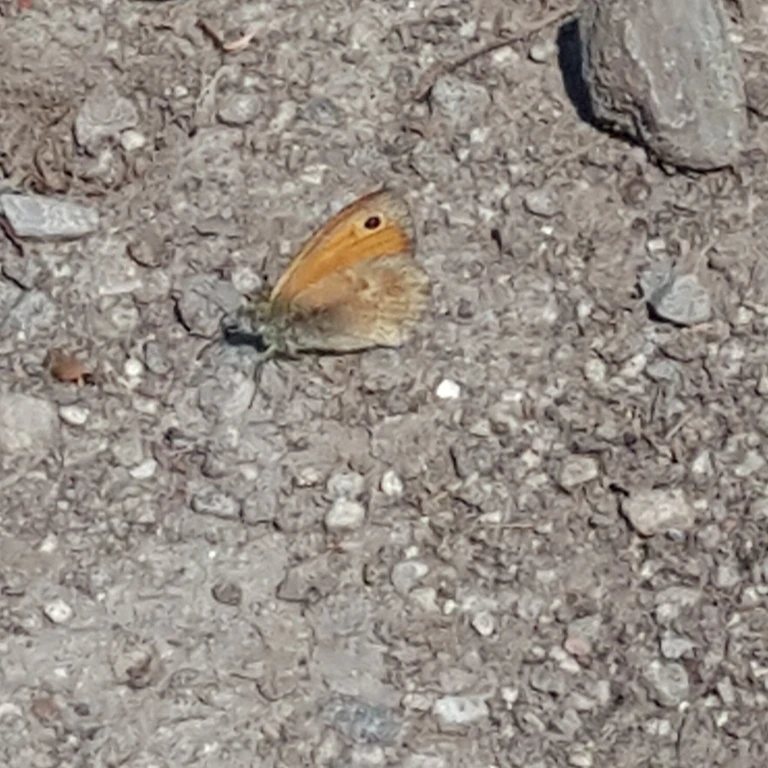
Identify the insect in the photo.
Coenonympha pamphilus
